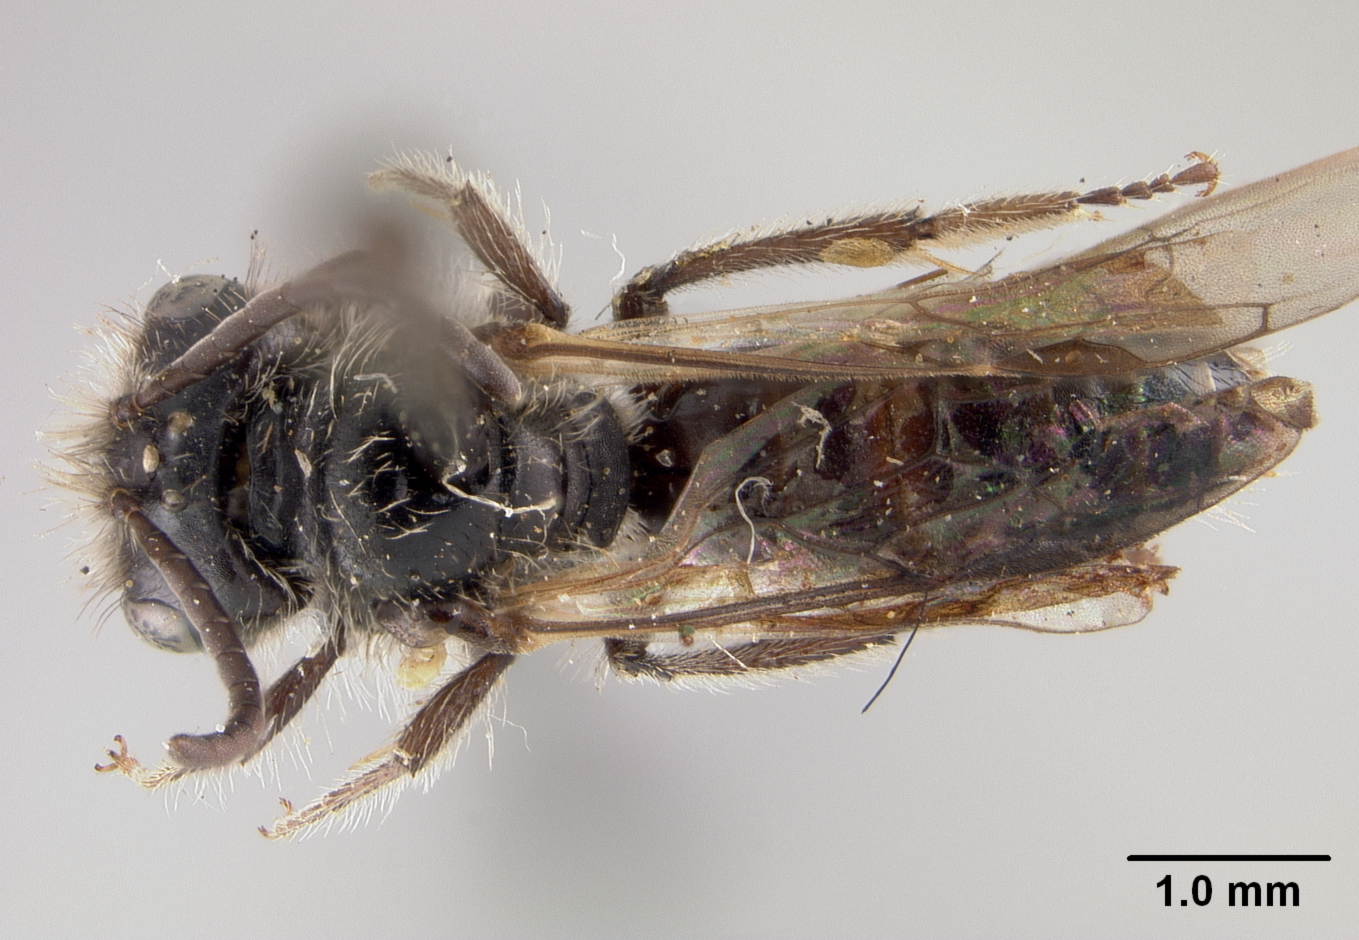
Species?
Panurginus nigrellus
